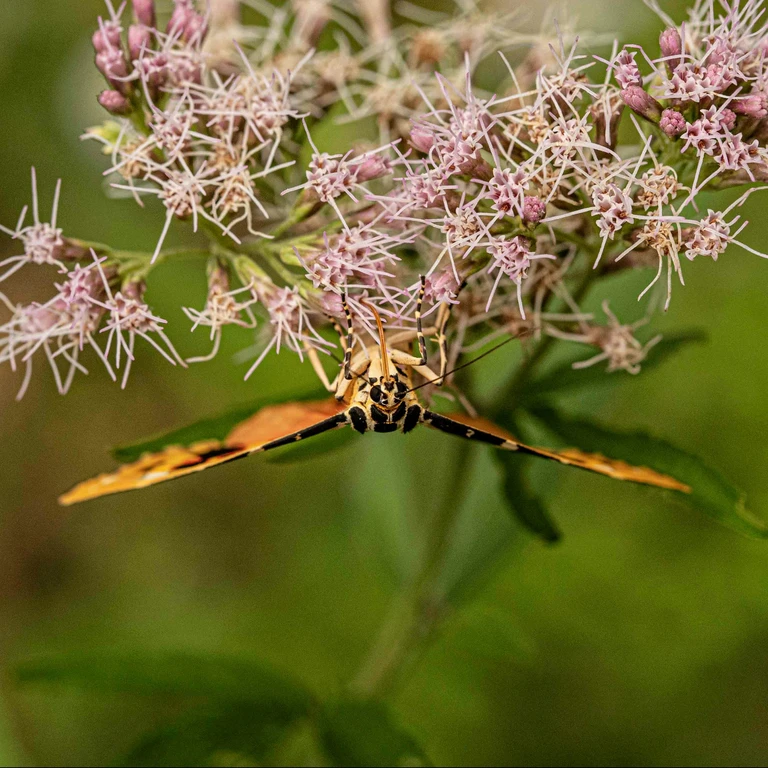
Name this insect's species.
Euplagia quadripunctaria
